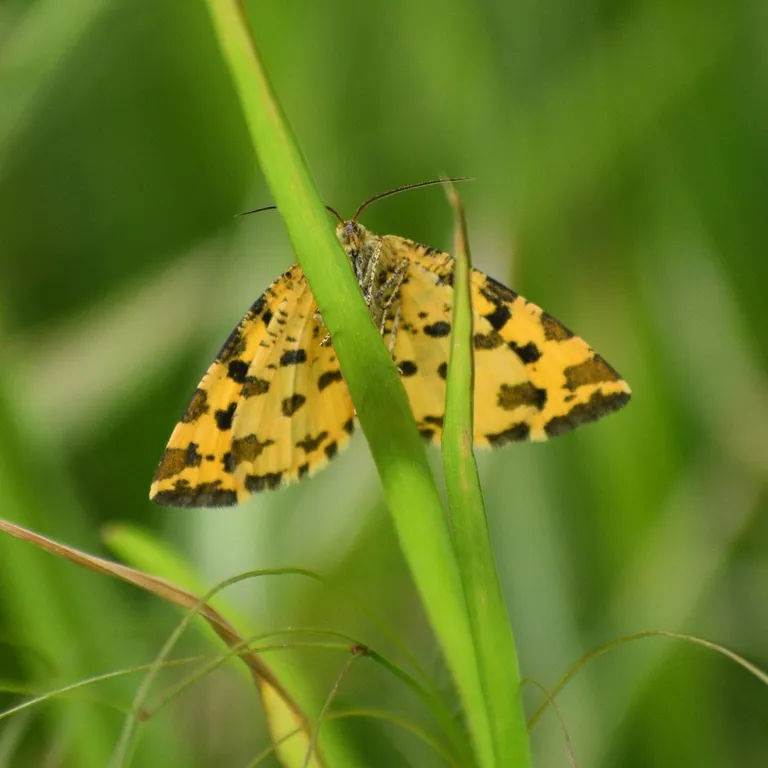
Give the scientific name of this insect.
Pseudopanthera macularia
